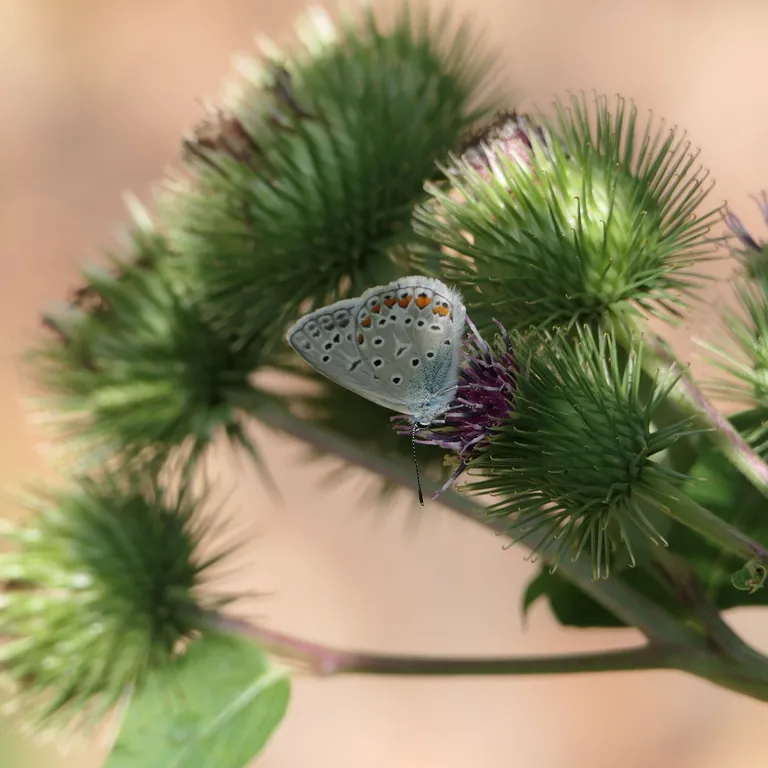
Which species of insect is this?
Polyommatus icarus
